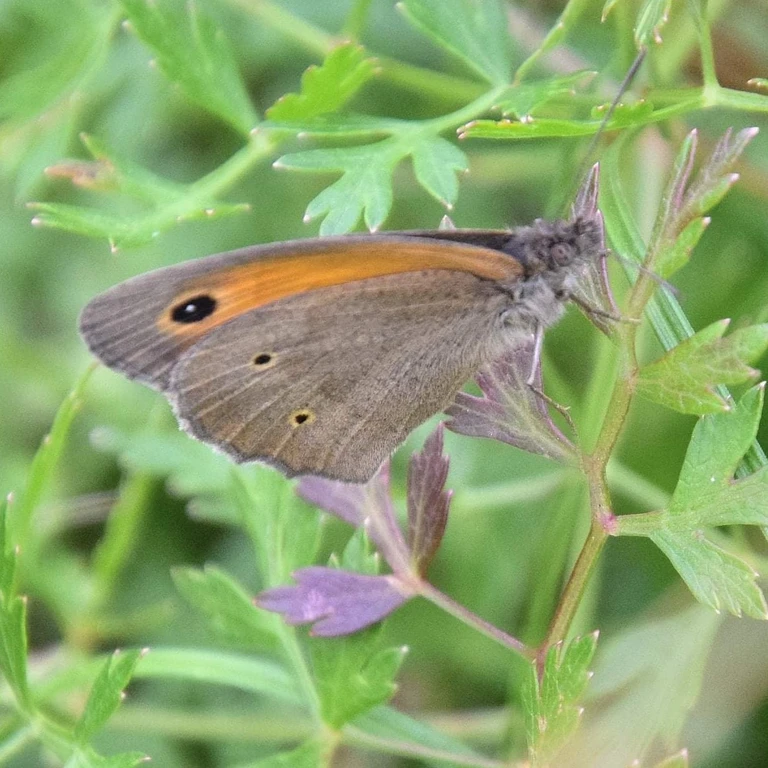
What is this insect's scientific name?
Maniola jurtina
